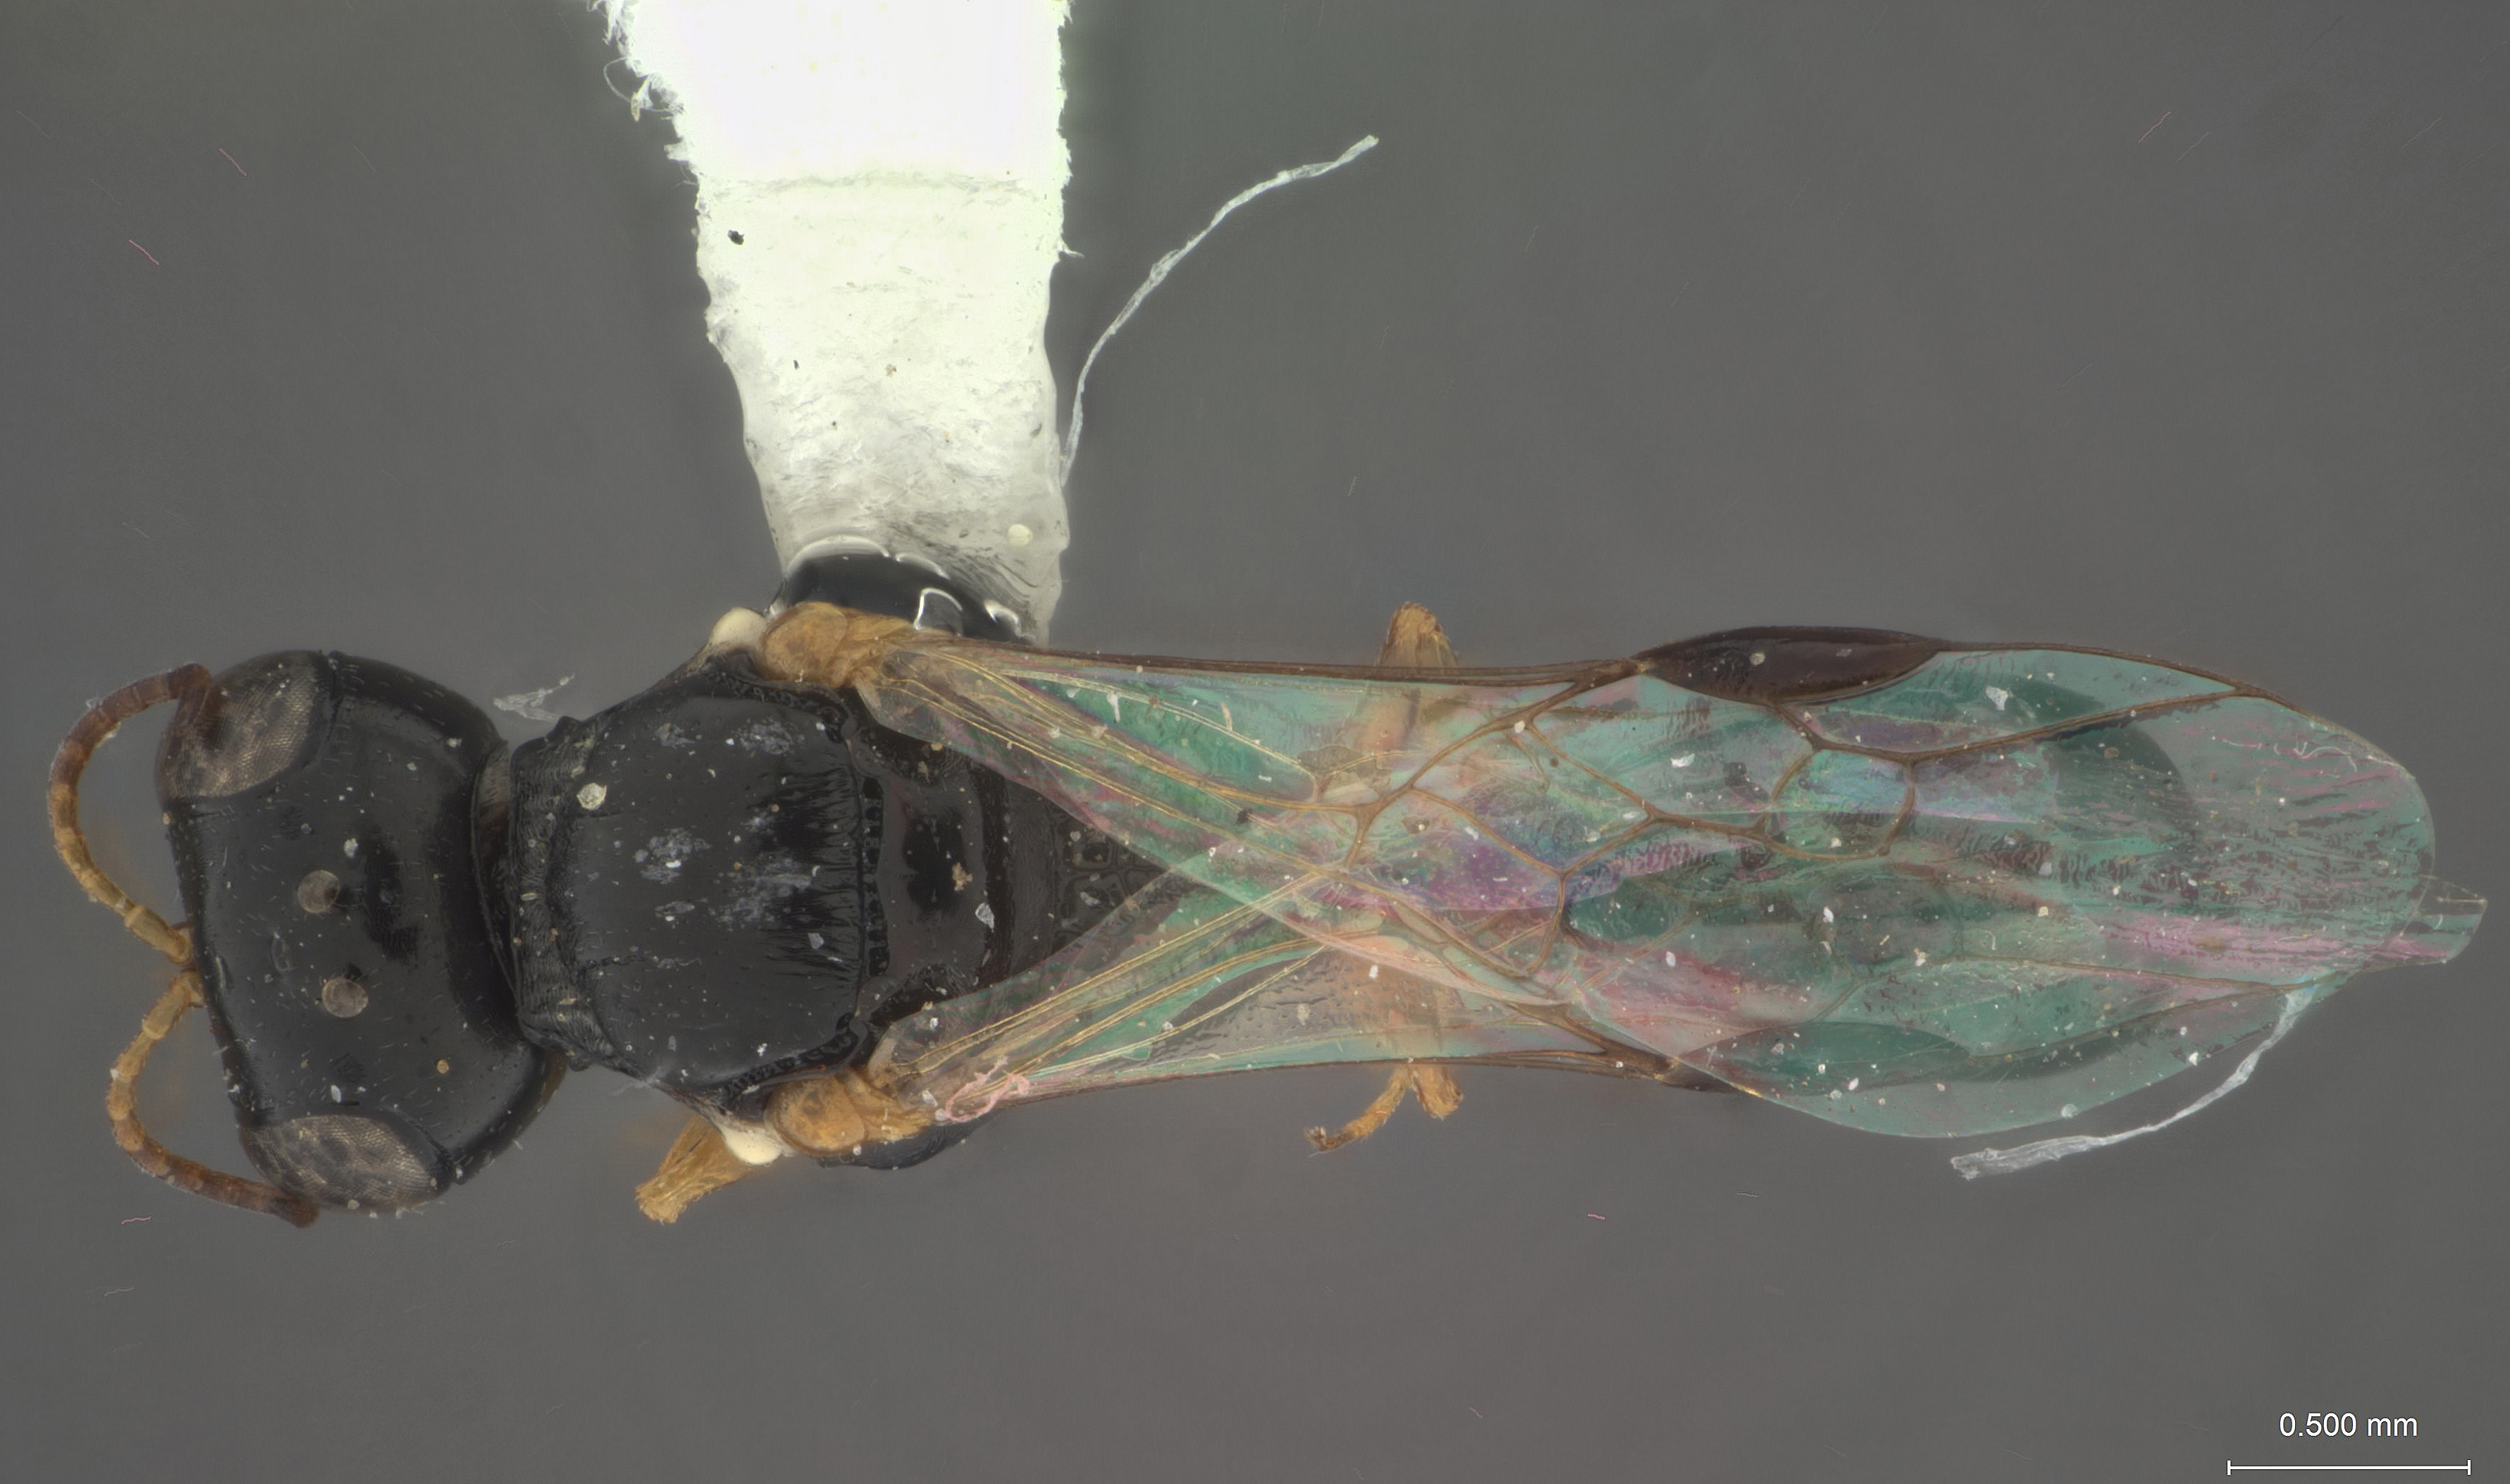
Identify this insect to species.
Incastigmus mystaxalbus
